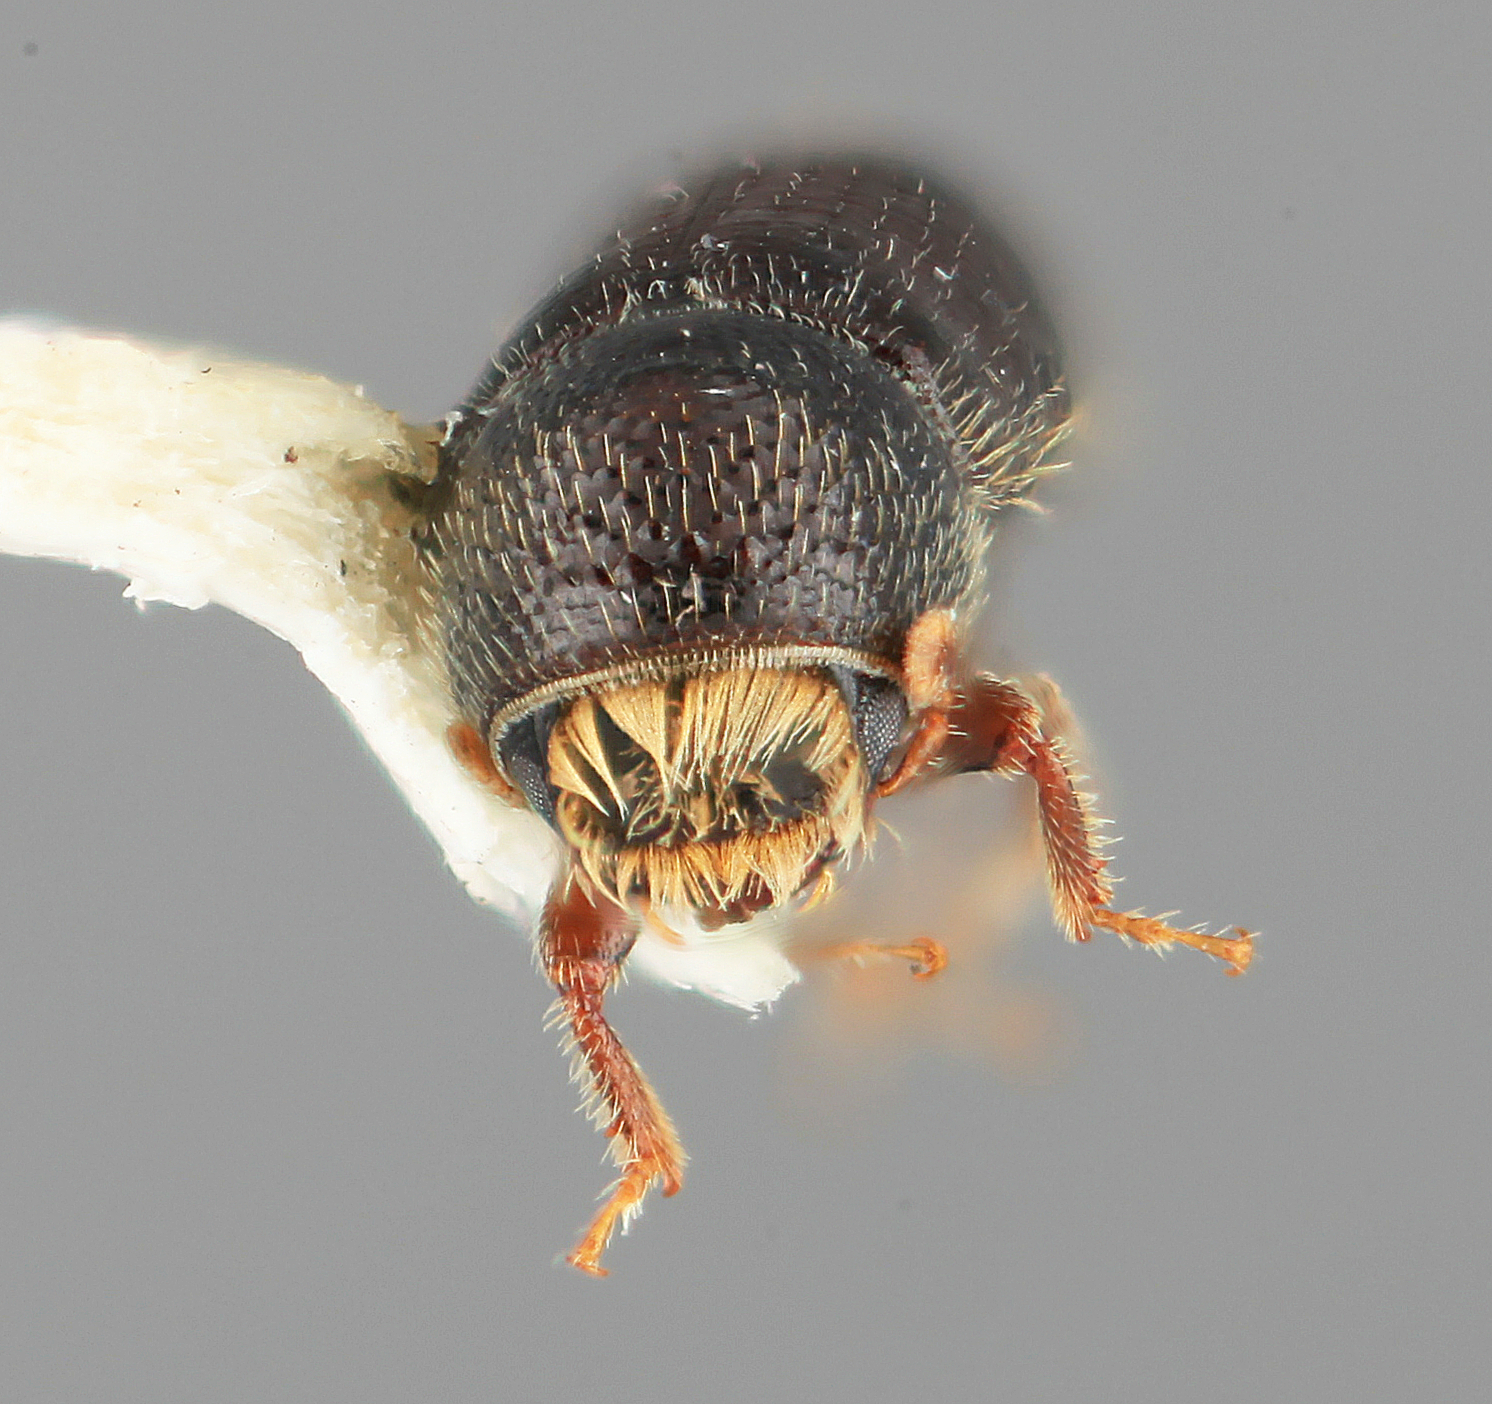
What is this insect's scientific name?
Pityophthorus apachae
